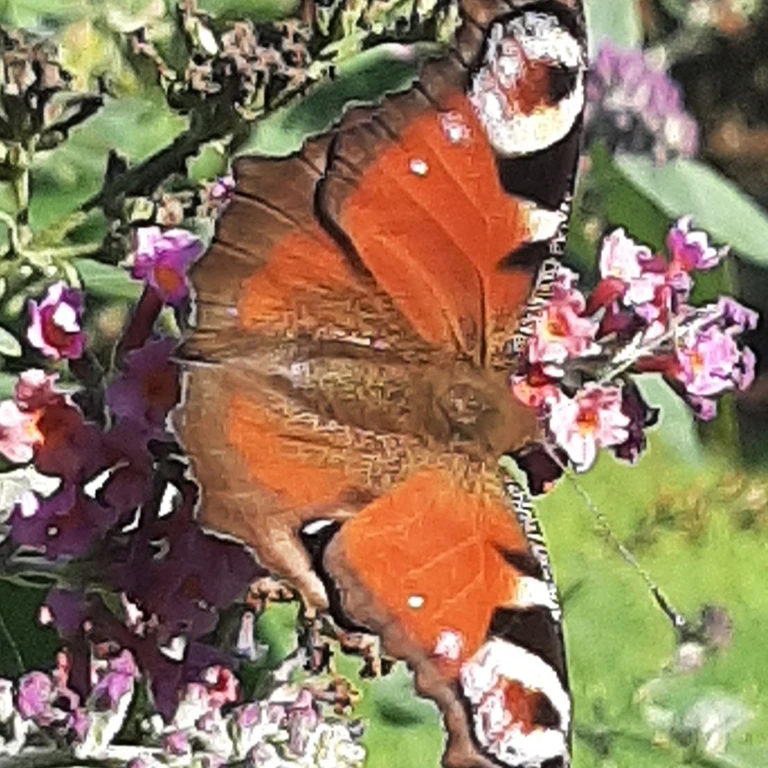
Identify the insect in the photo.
Aglais io
